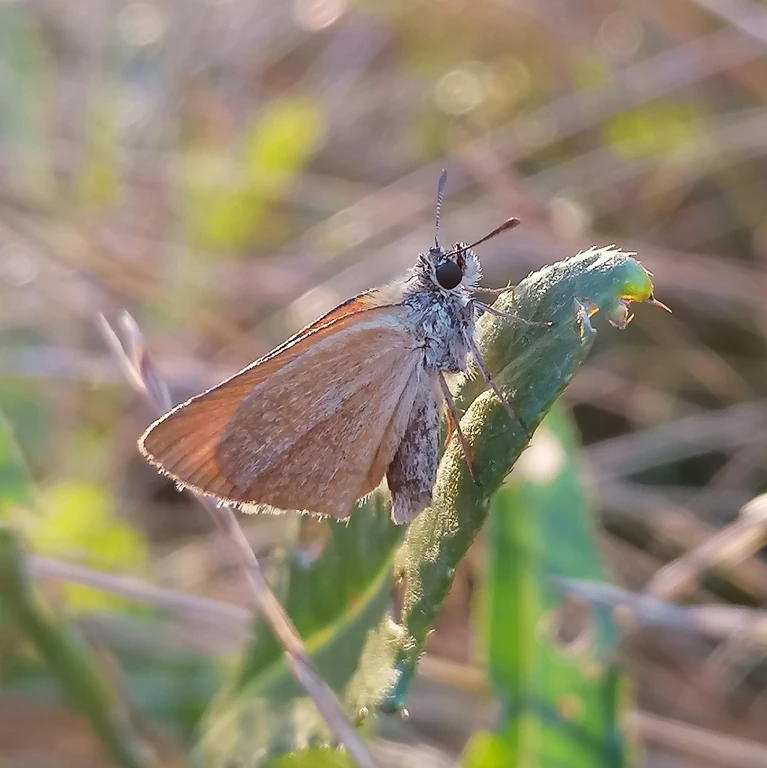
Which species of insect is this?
Thymelicus sylvestris
